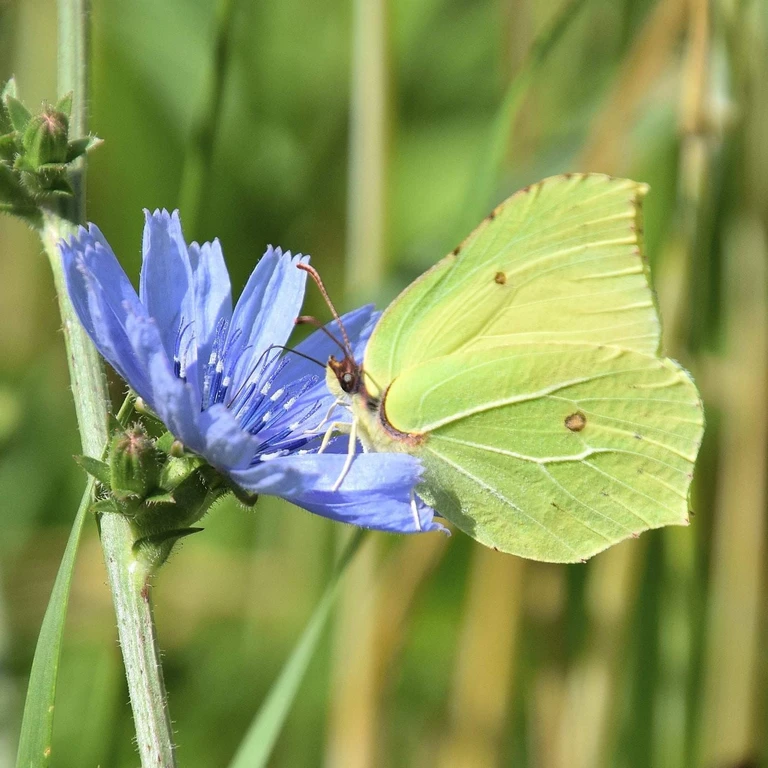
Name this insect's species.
Gonepteryx rhamni
